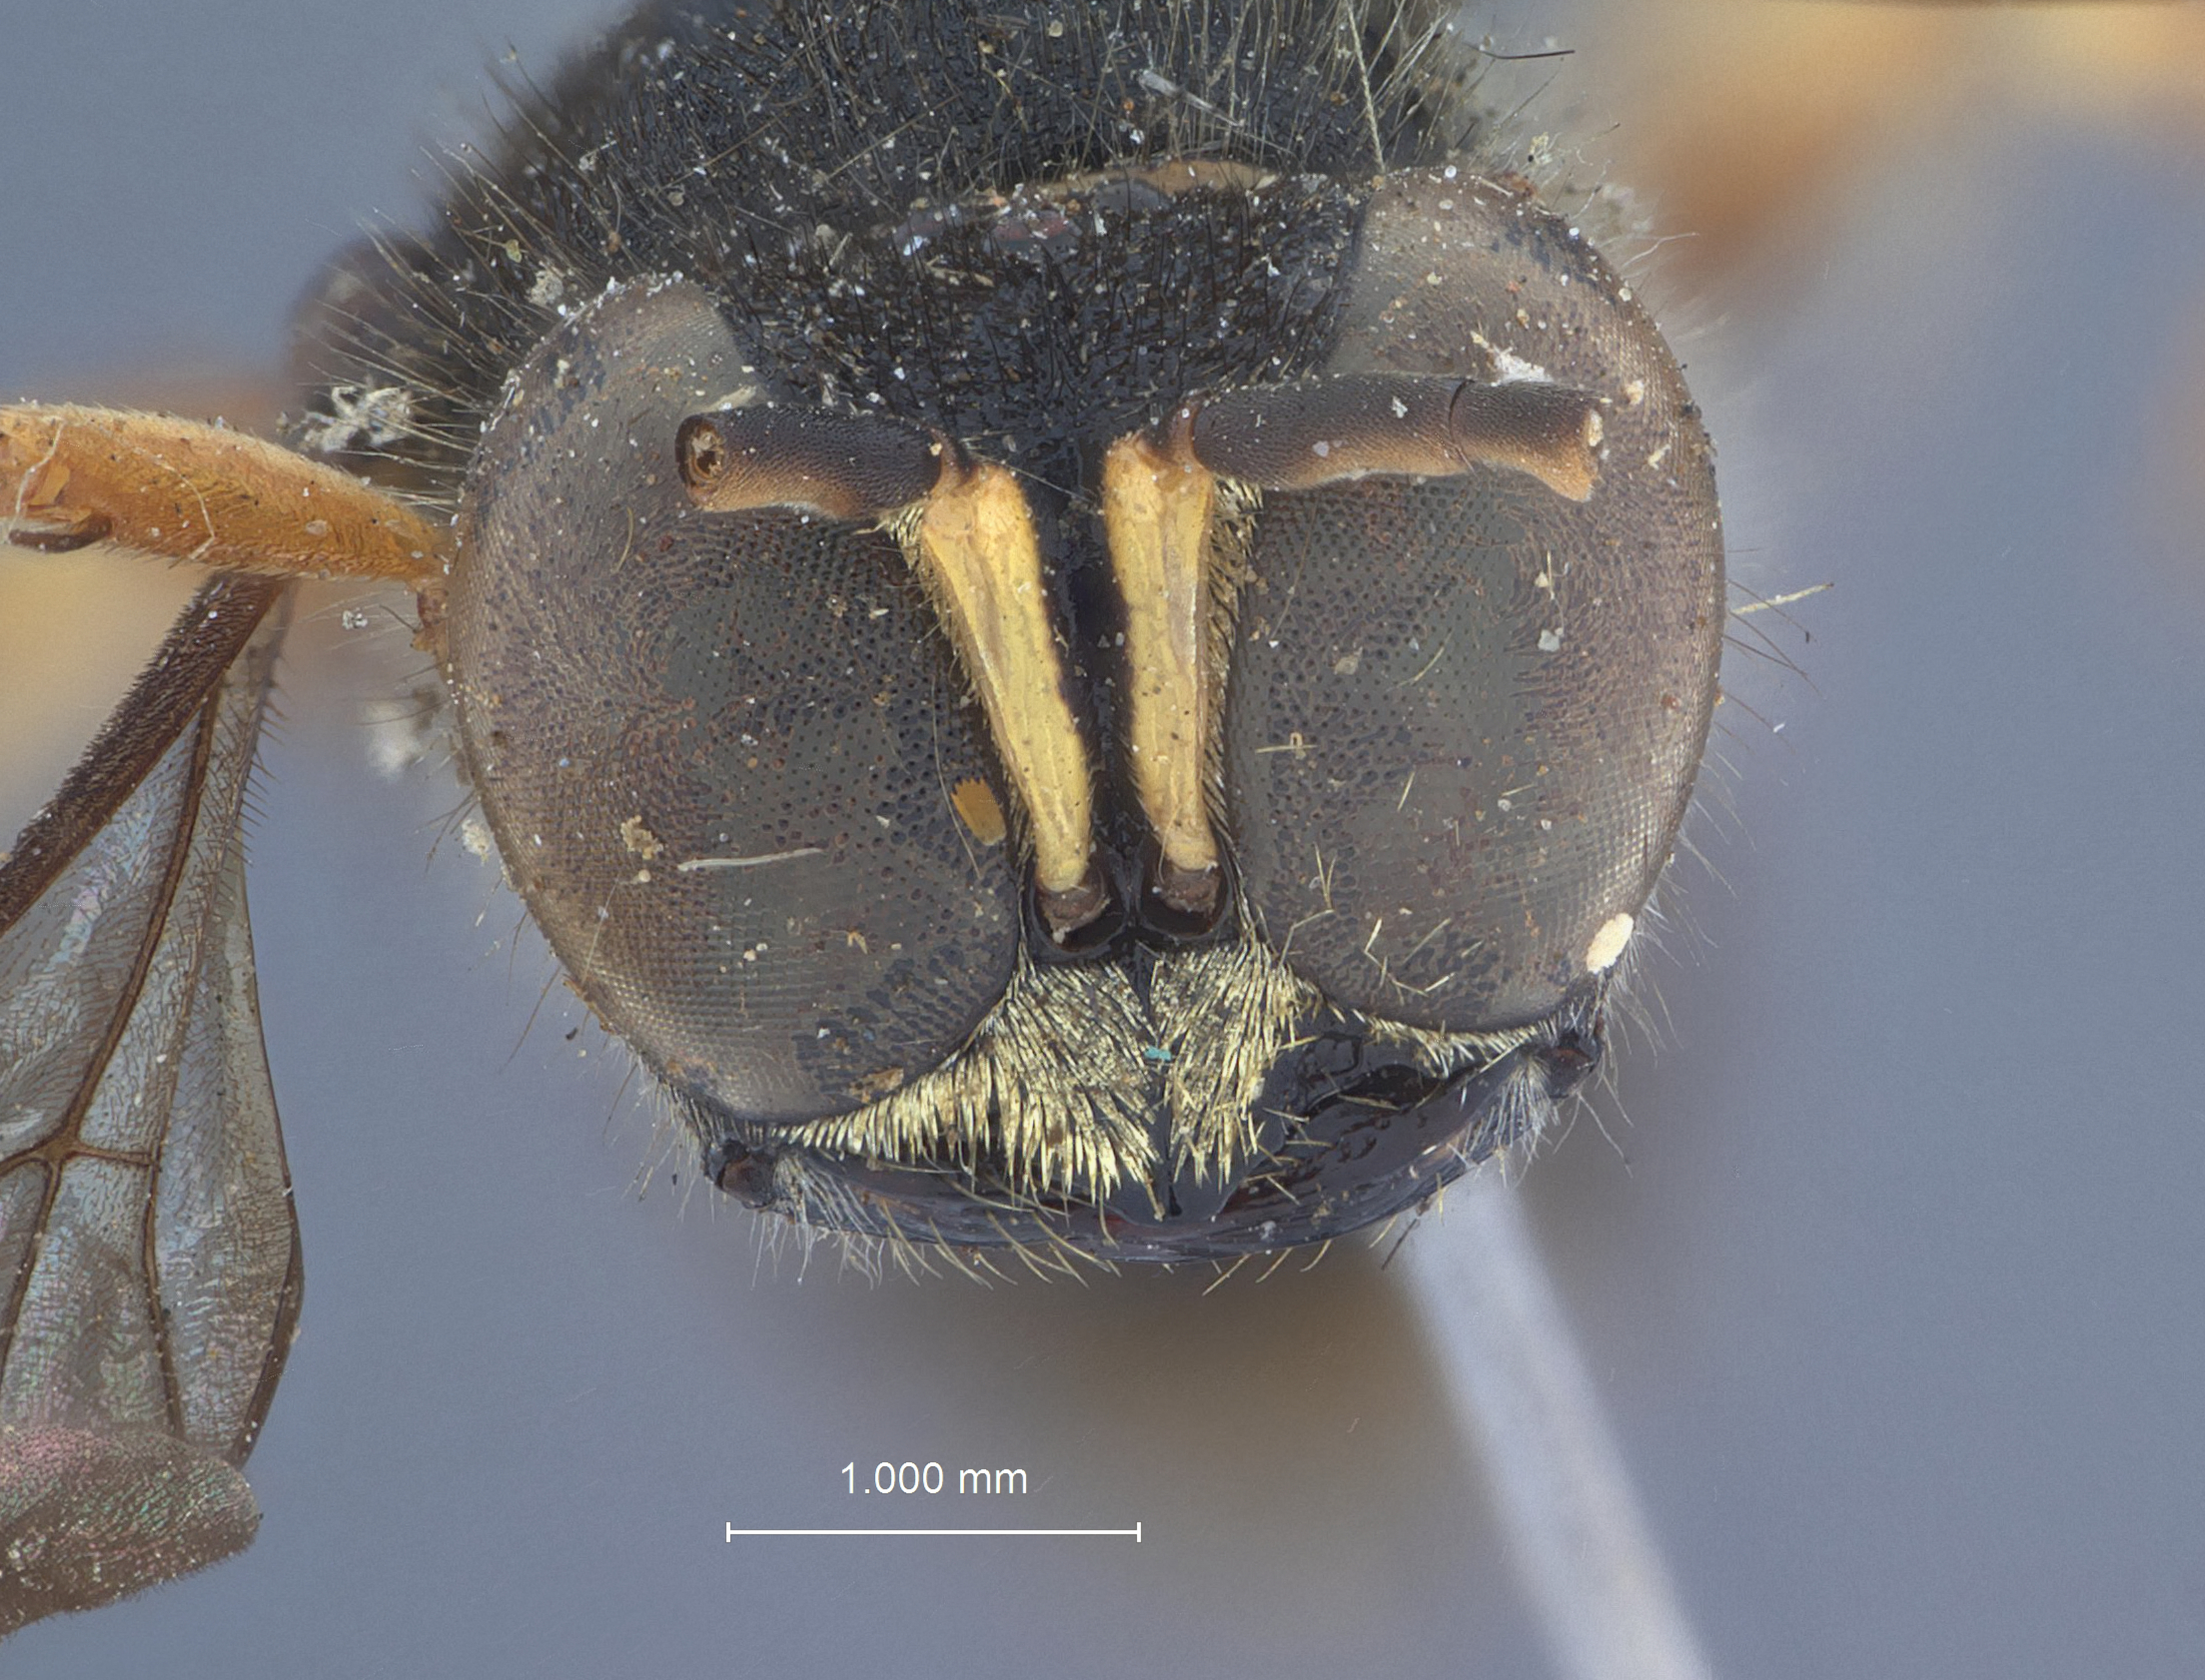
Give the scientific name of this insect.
Ectemnius cavifrons
